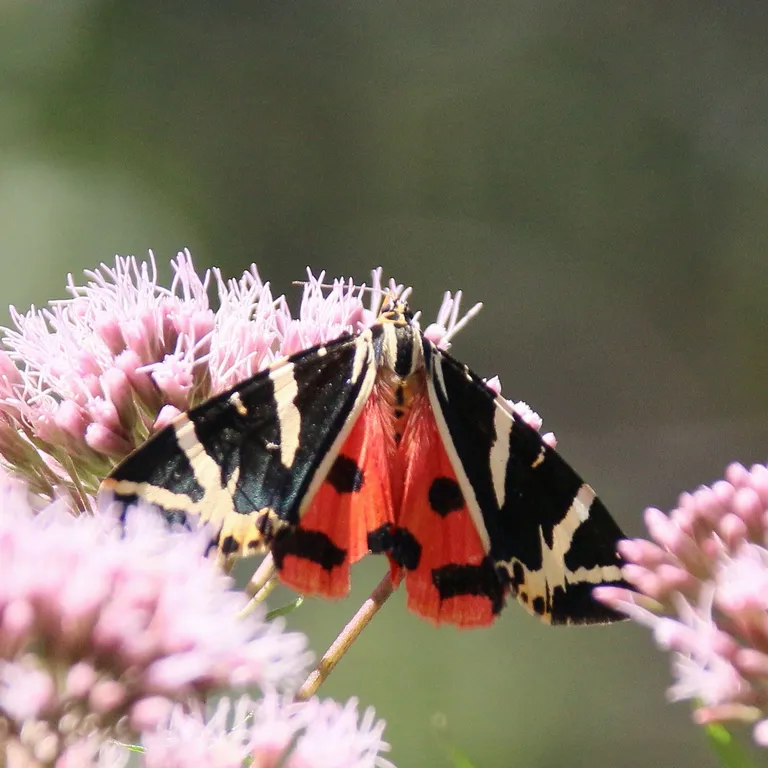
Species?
Euplagia quadripunctaria
